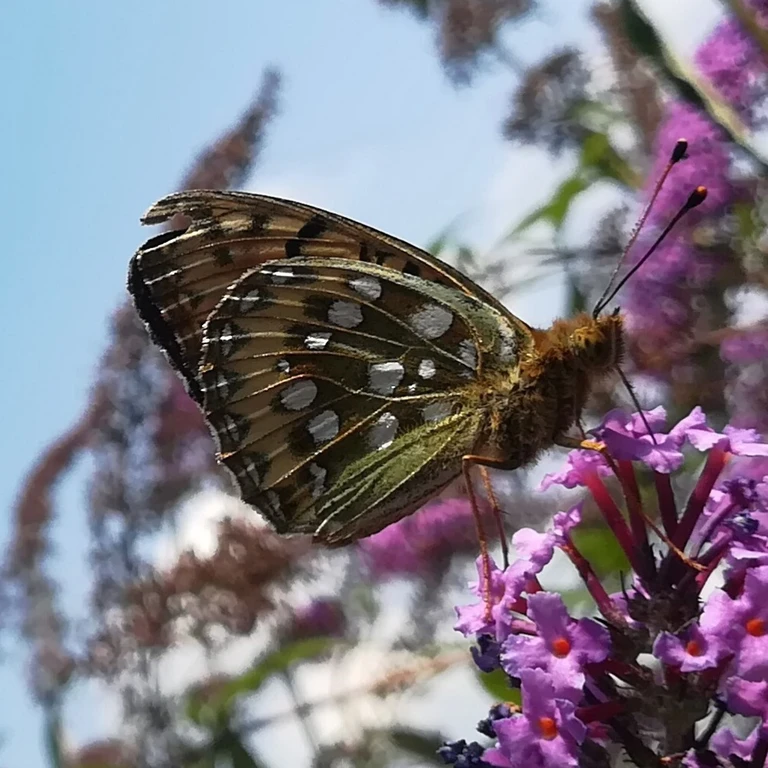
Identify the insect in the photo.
Speyeria aglaja
